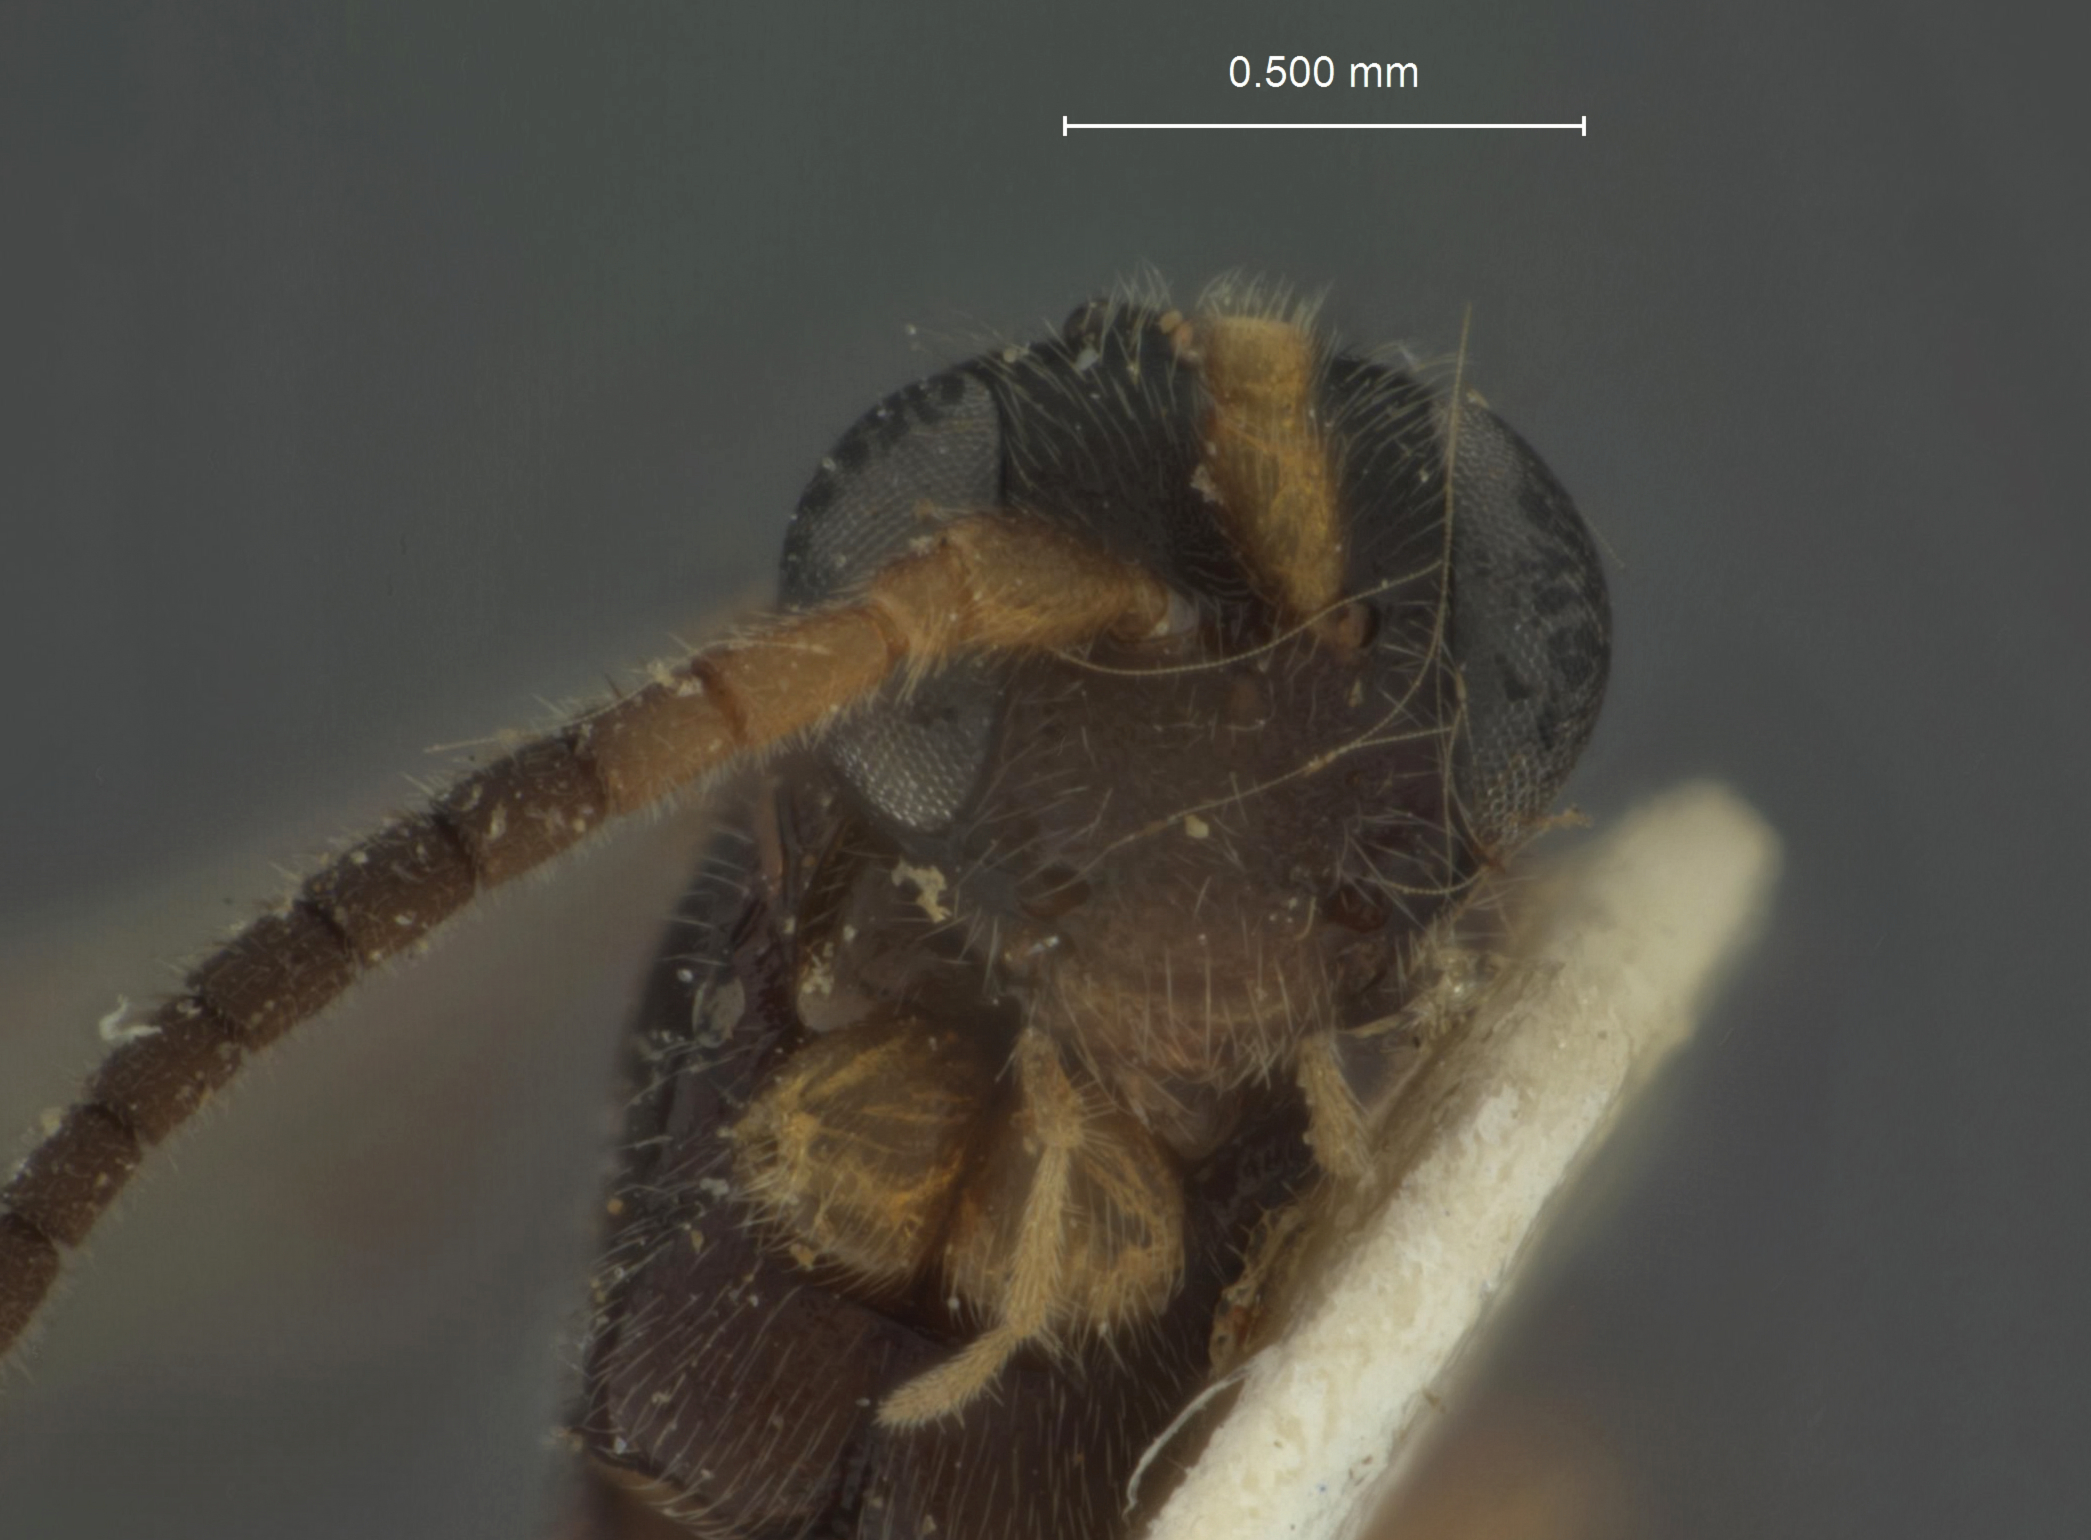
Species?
Orthopelma erythropa
